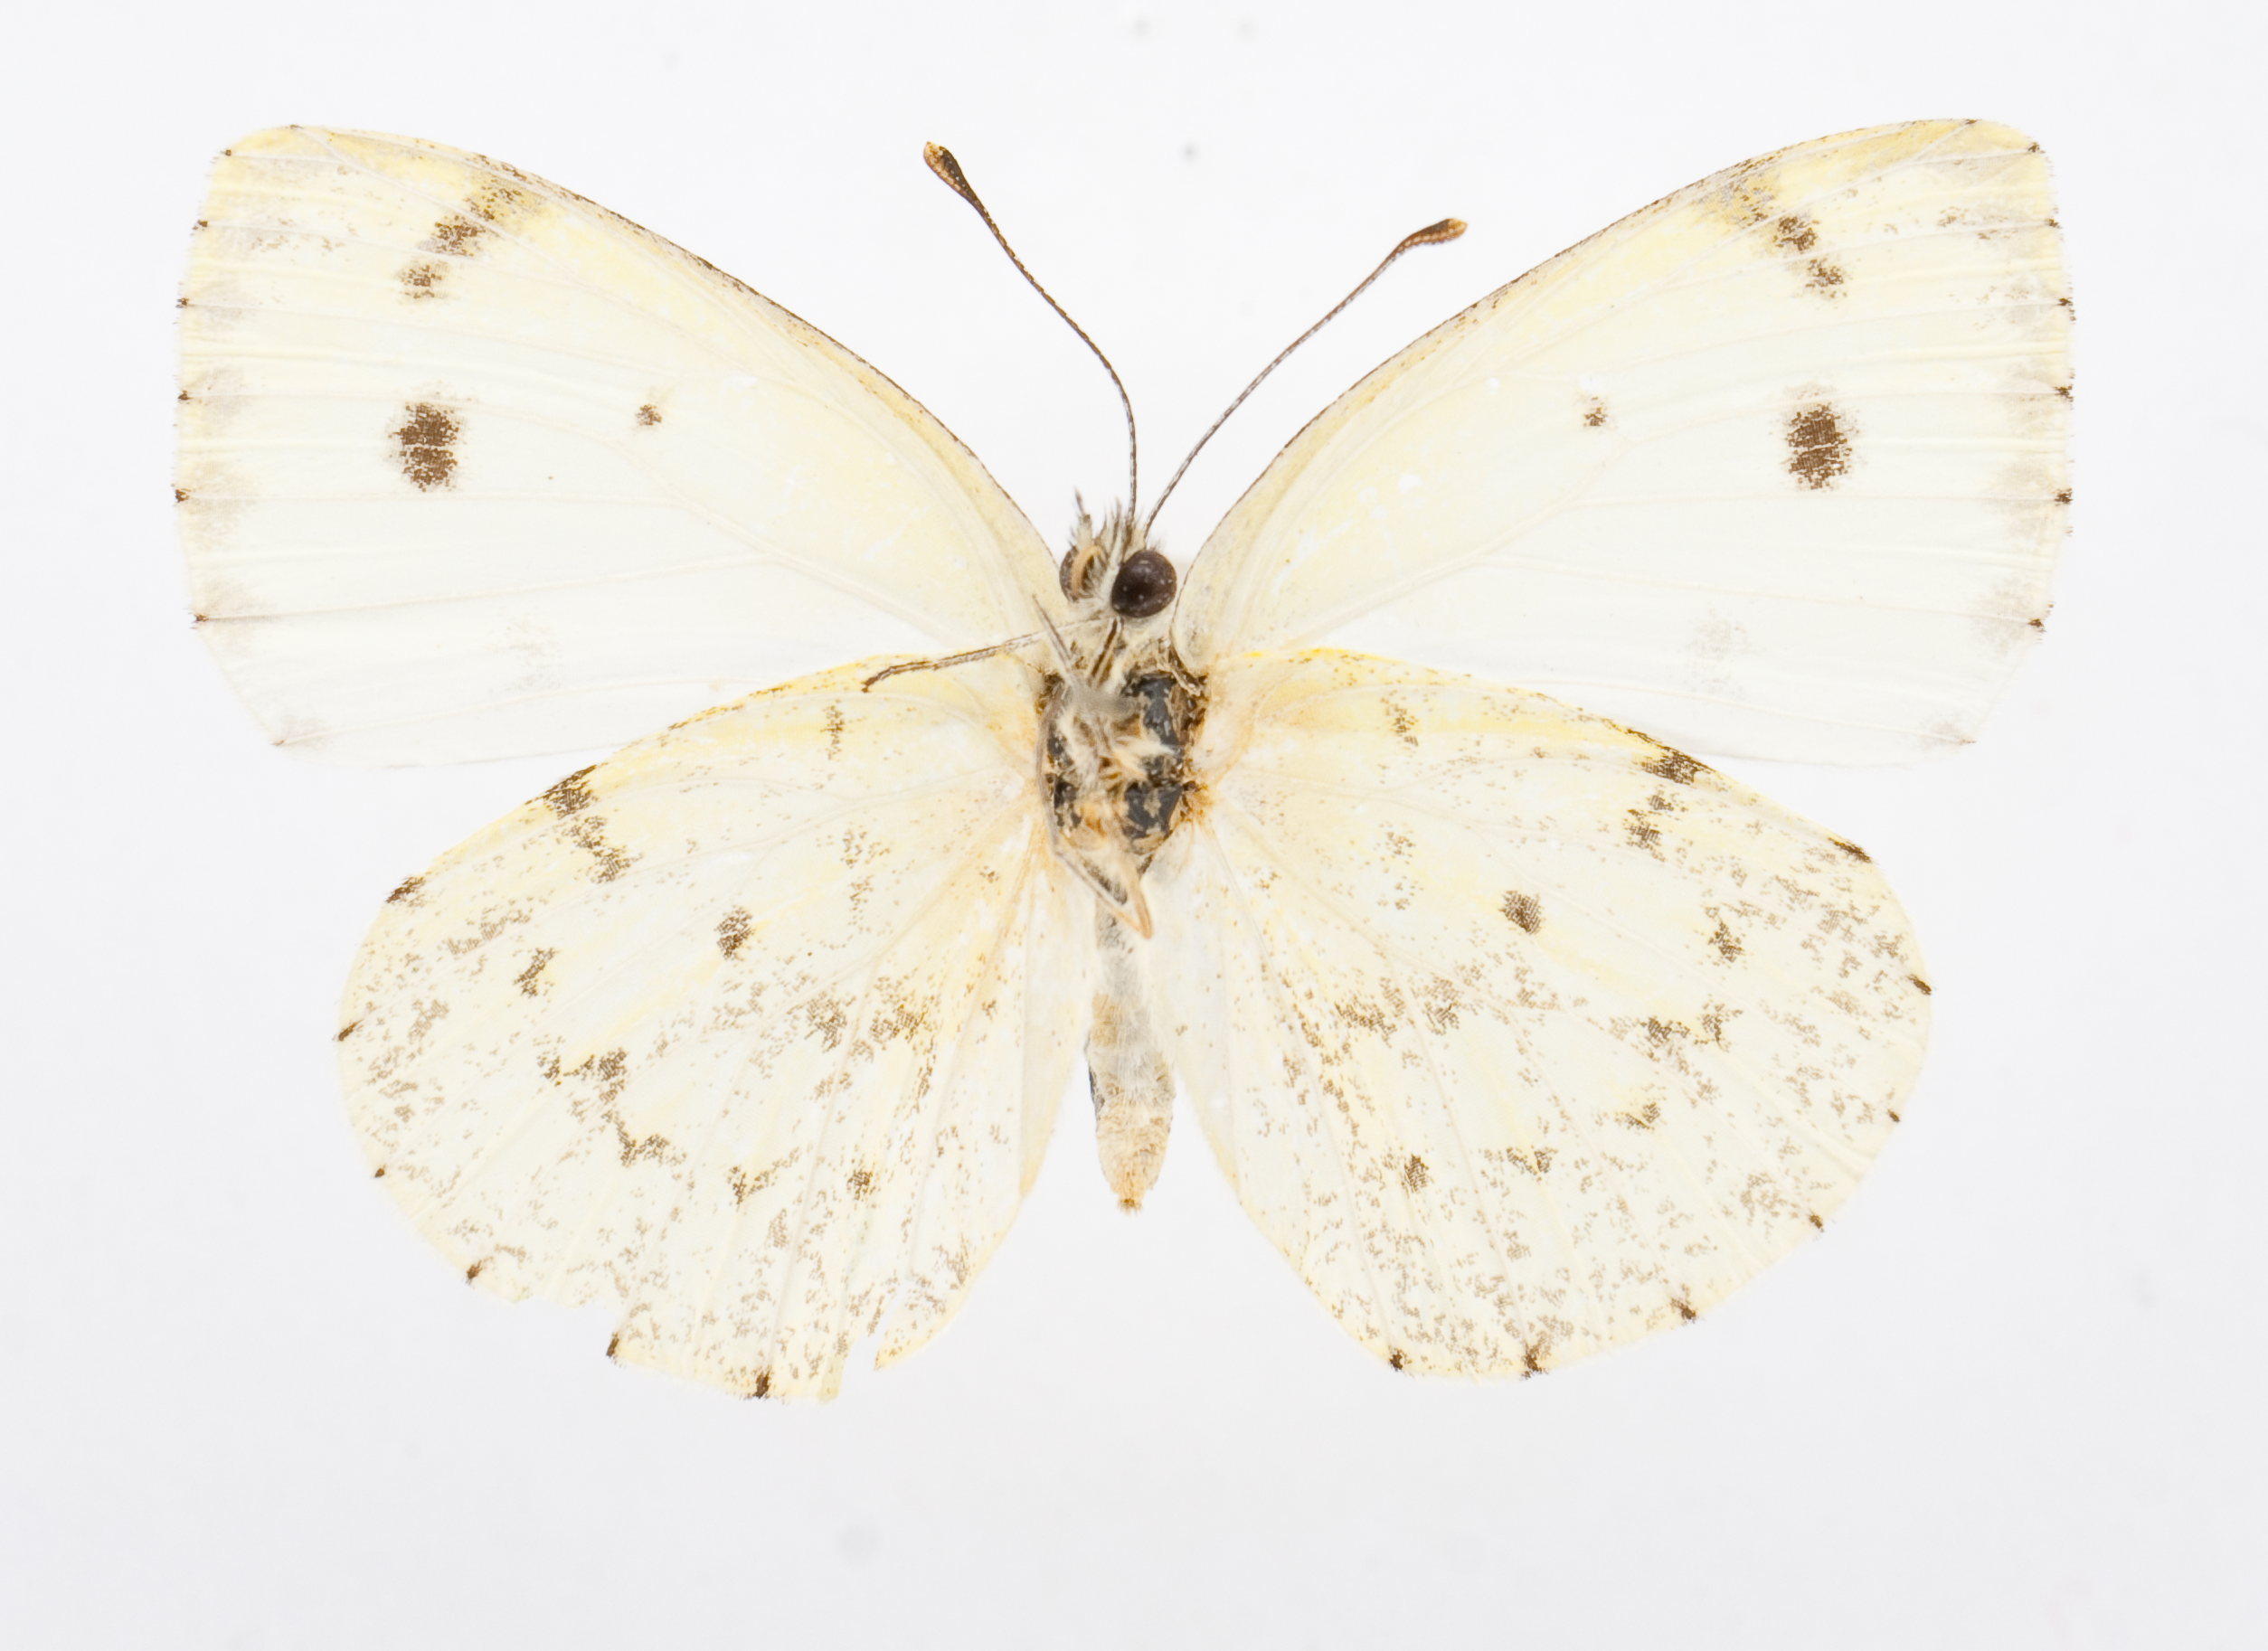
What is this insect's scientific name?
Dixeia charina
